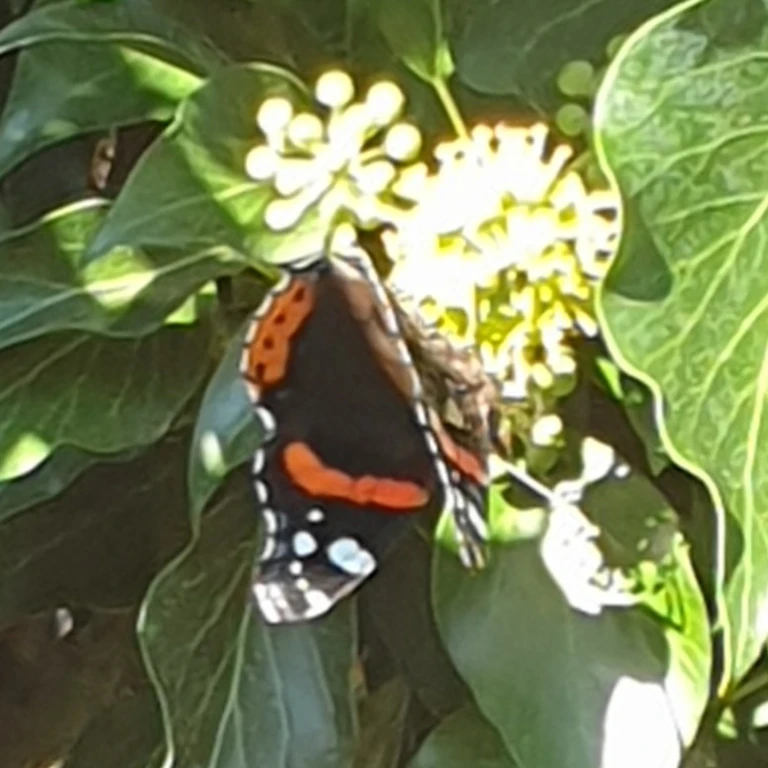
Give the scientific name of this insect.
Vanessa atalanta
